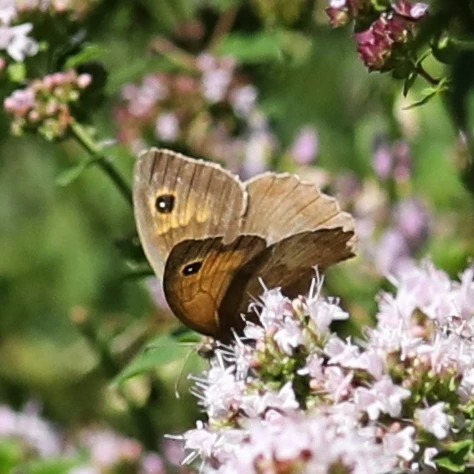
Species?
Maniola jurtina
